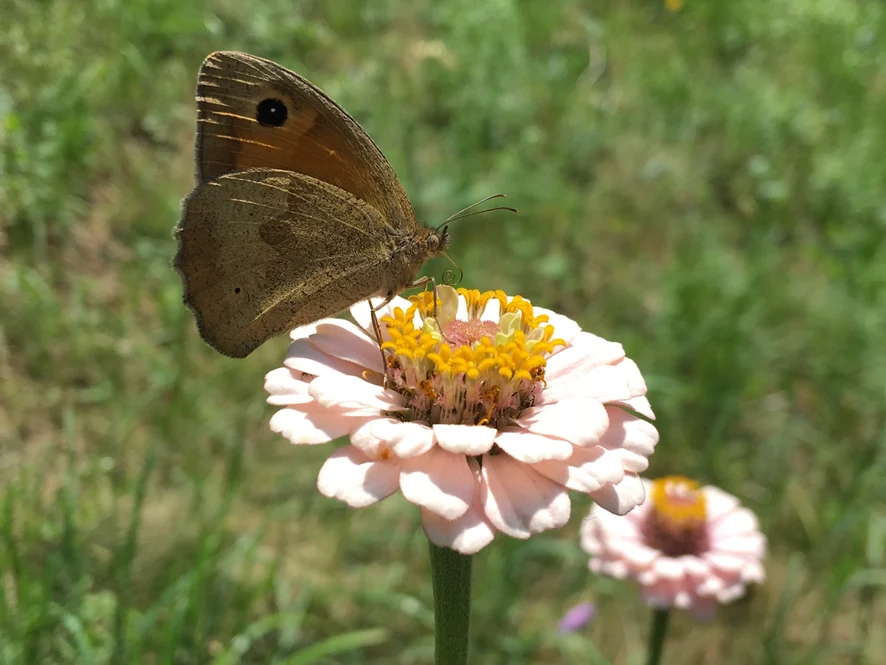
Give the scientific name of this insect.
Maniola jurtina
